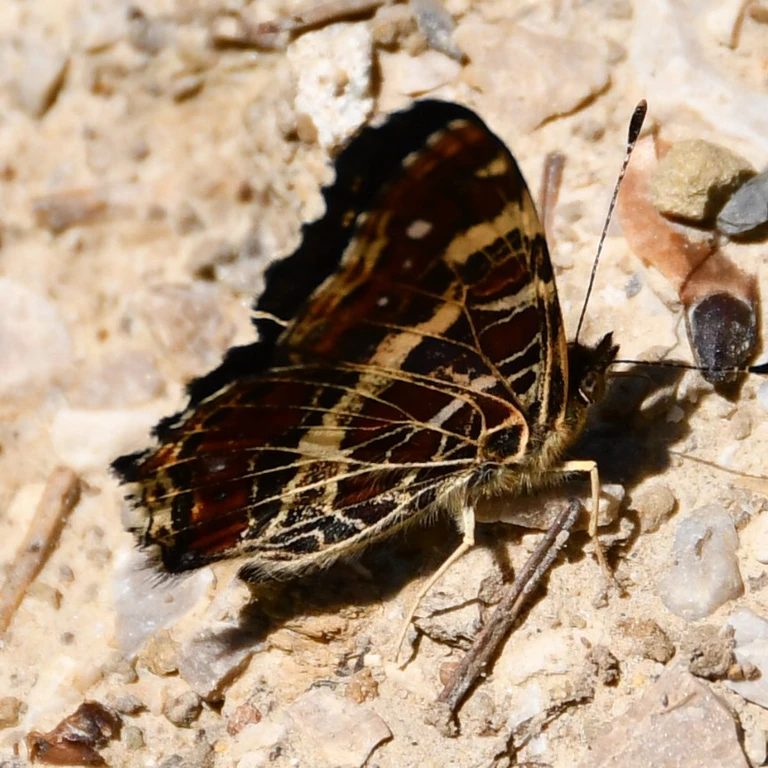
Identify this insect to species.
Araschnia levana
